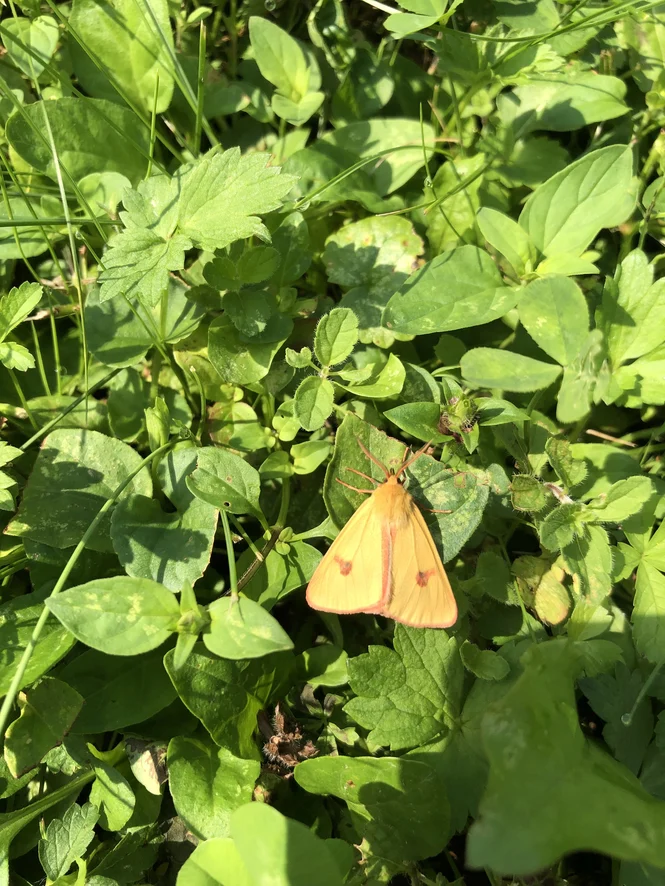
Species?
Diacrisia sannio
